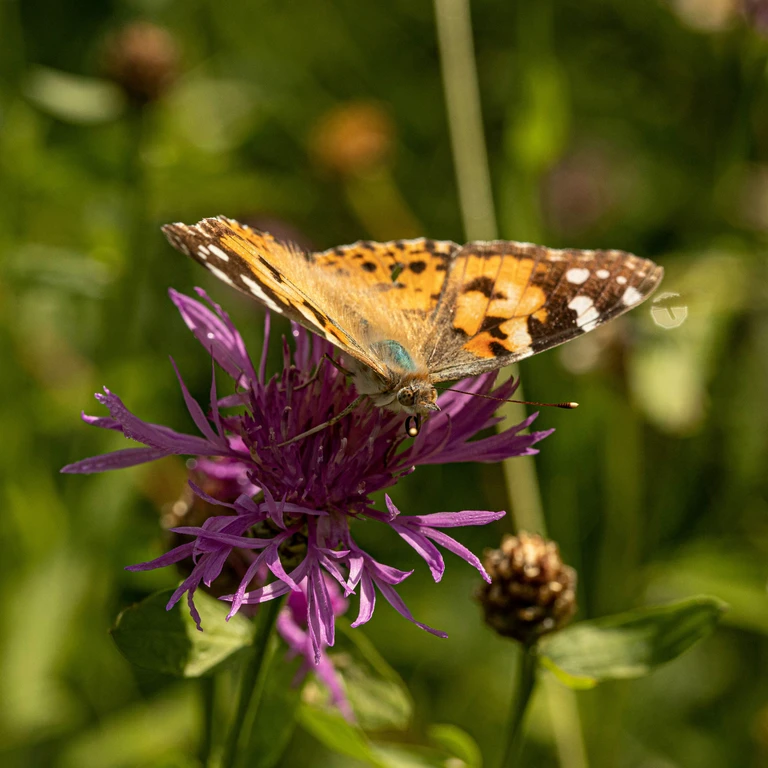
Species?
Vanessa cardui
